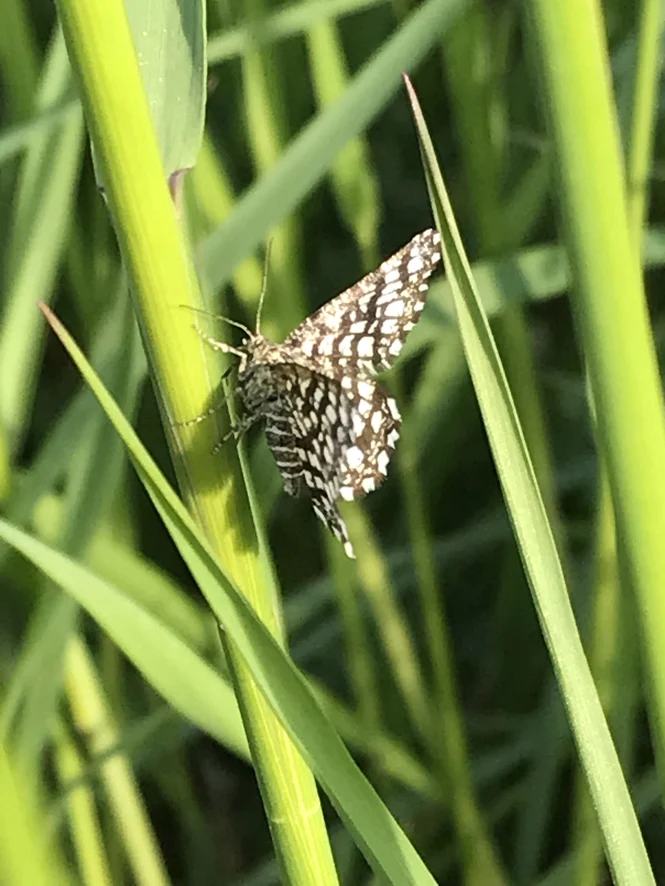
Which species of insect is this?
Chiasmia clathrata
